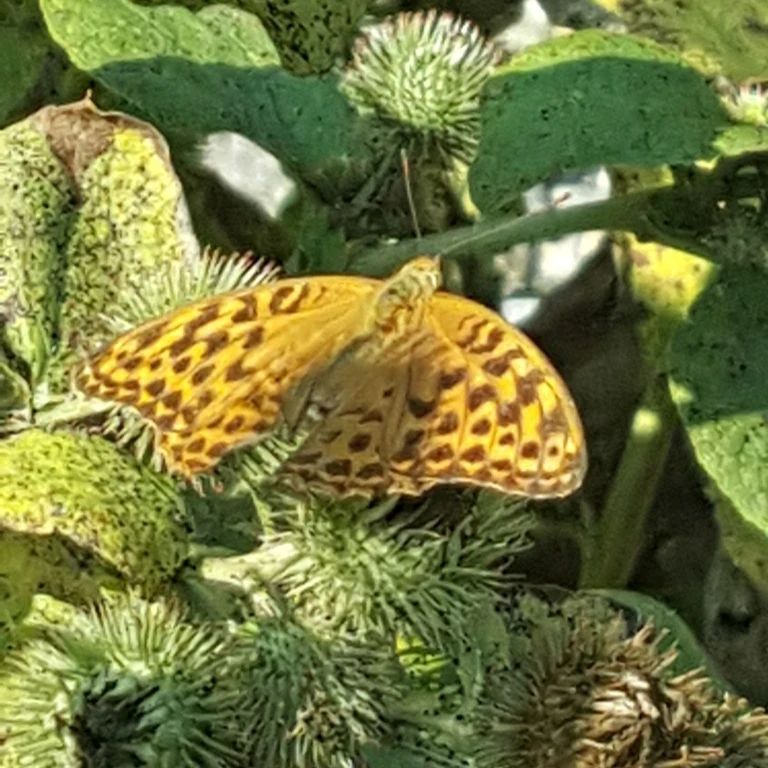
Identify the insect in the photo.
Argynnis paphia
